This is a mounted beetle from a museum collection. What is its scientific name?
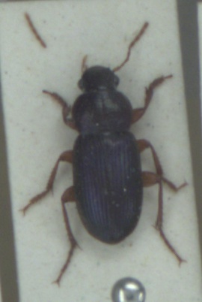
Ophonus azureus
